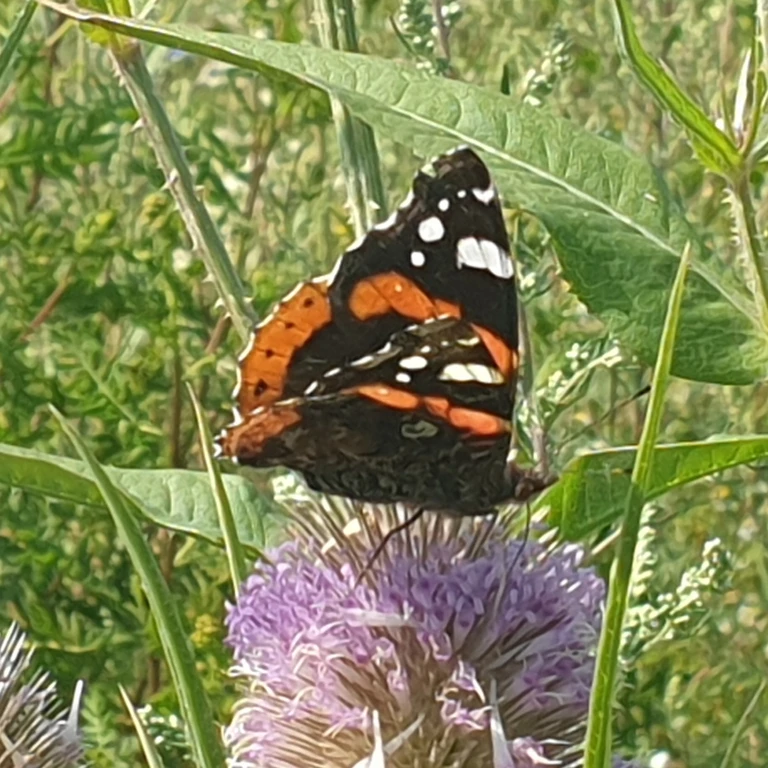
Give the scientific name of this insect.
Vanessa atalanta
